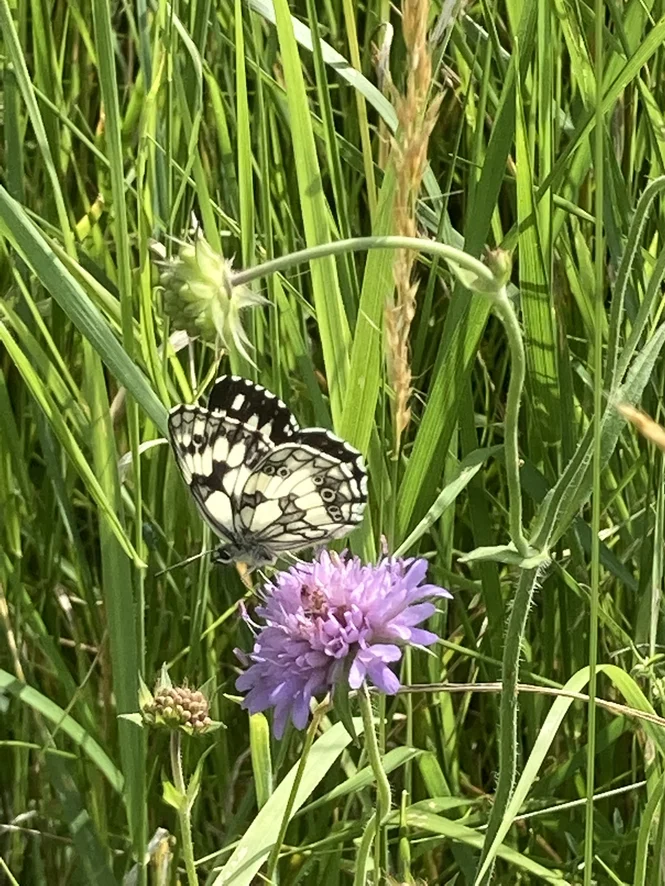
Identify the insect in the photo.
Melanargia galathea
